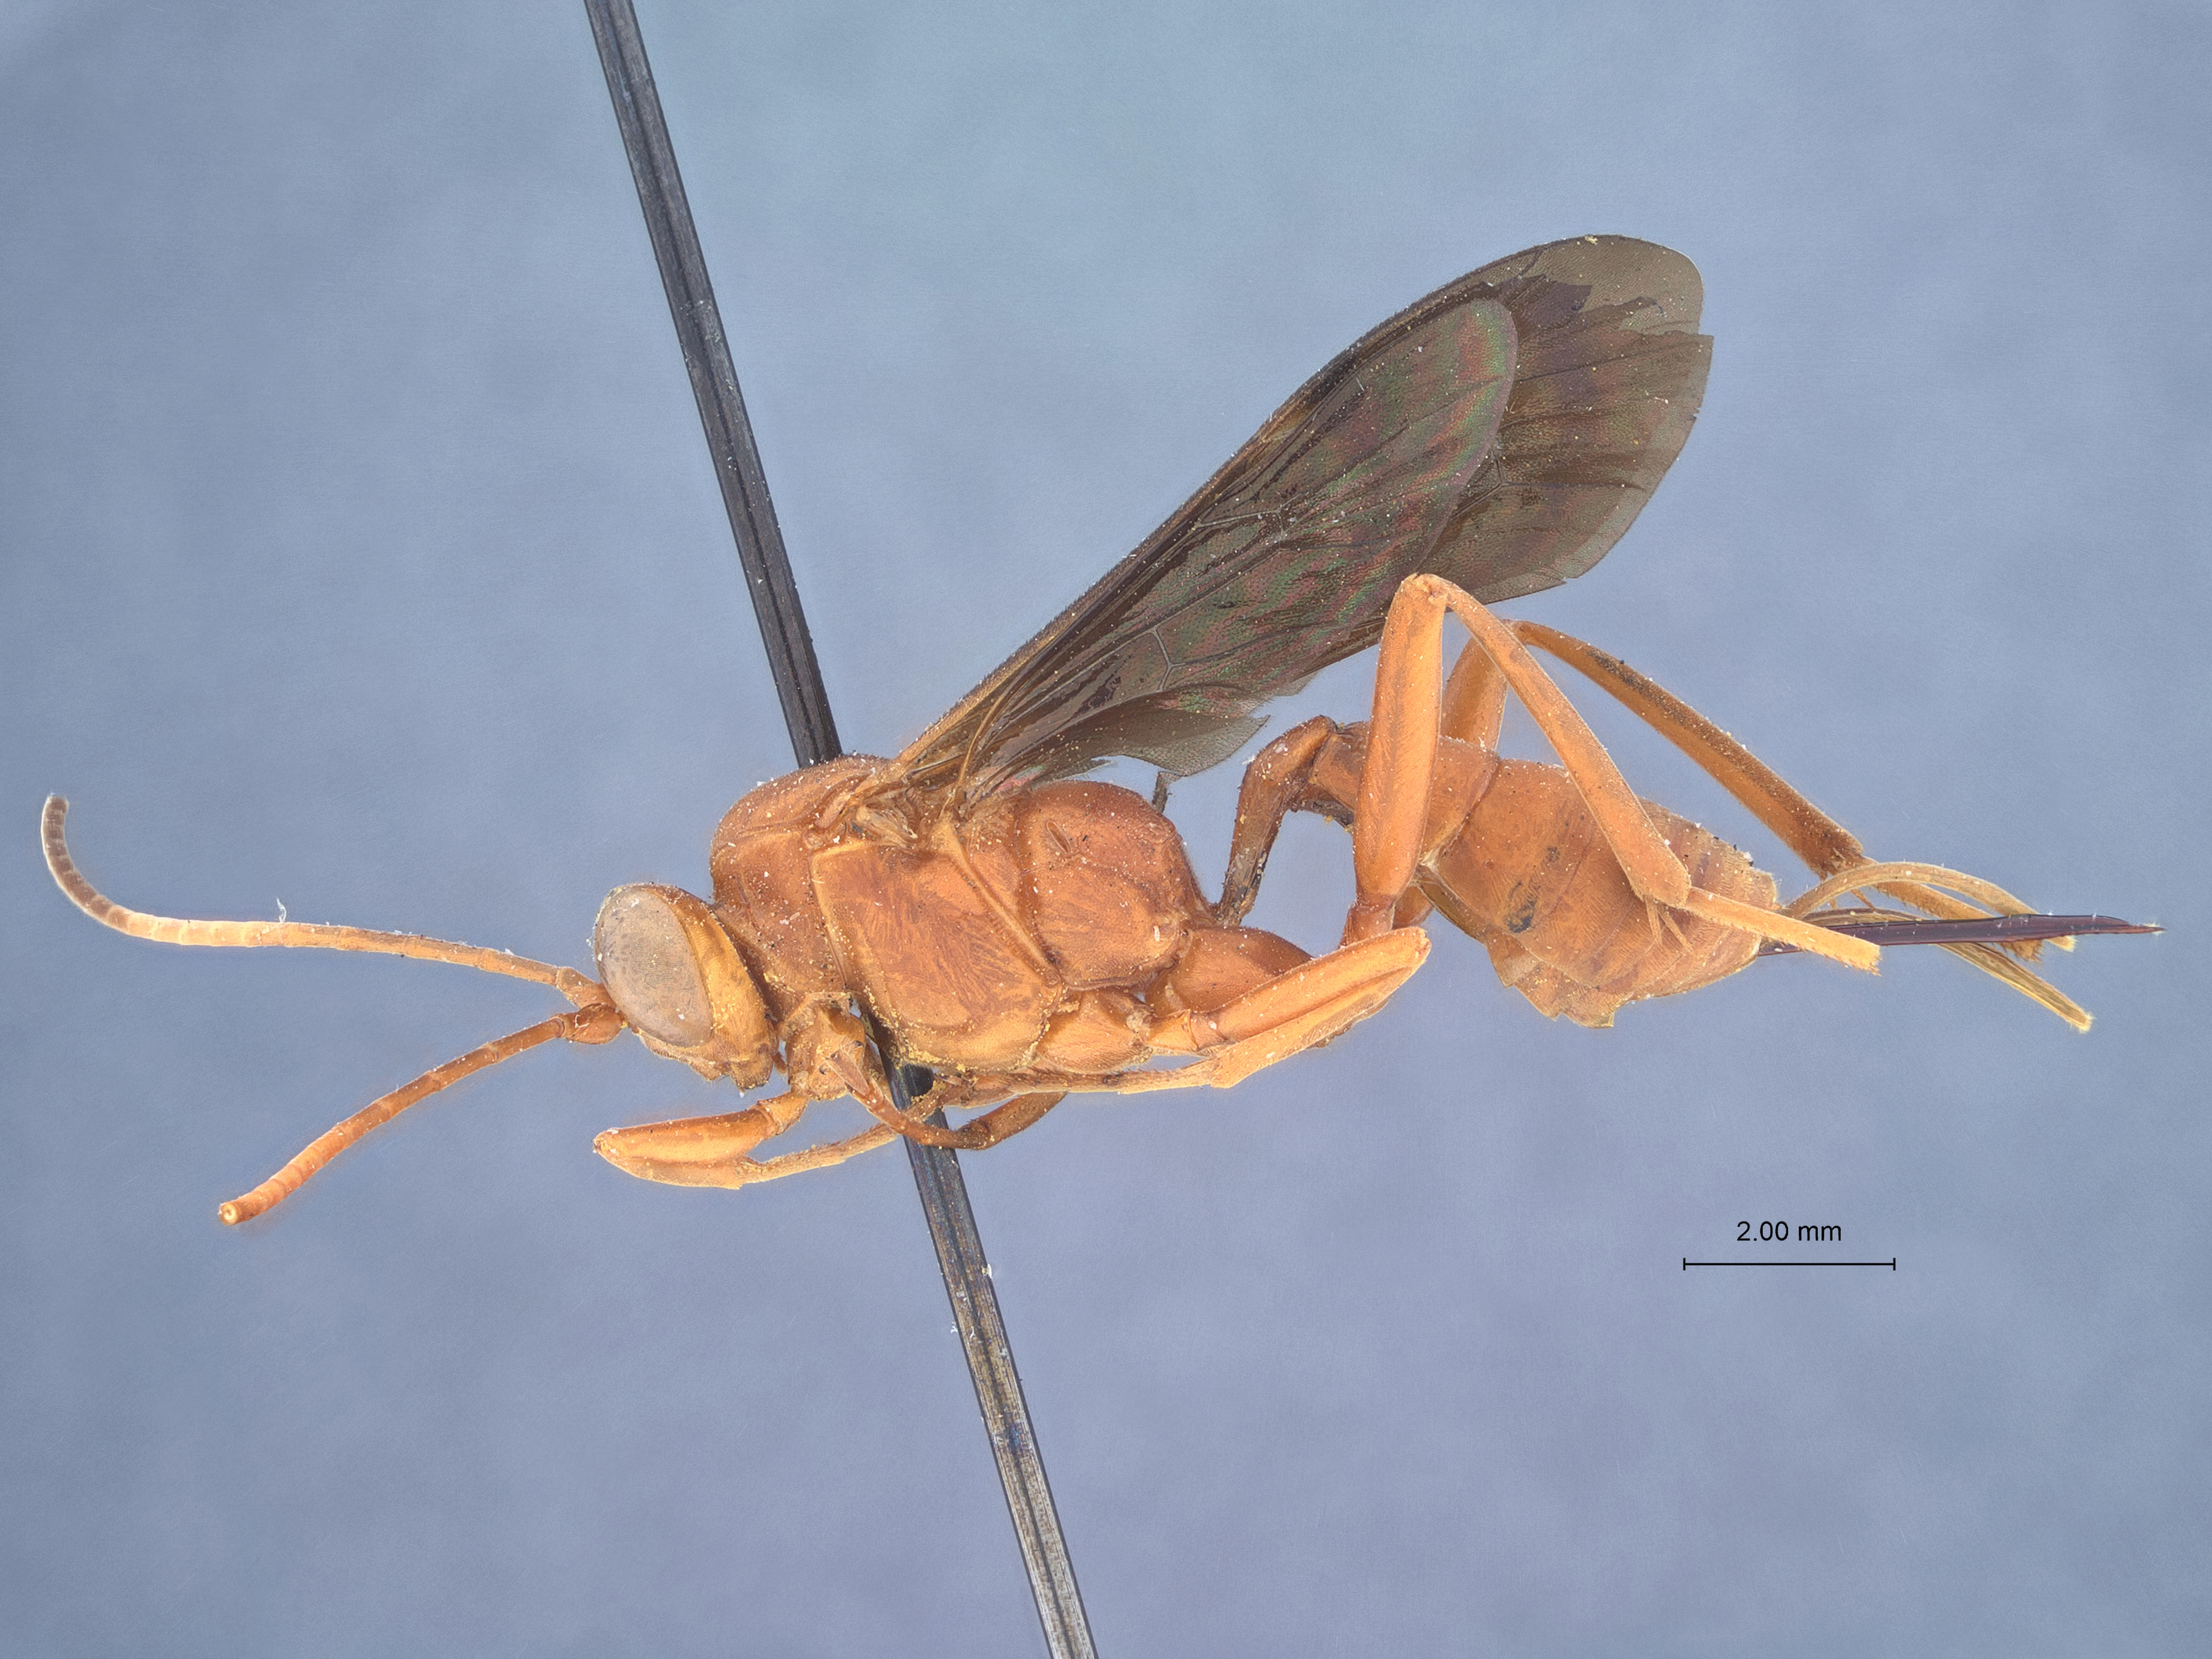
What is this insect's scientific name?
Lanugo brunnipennis
